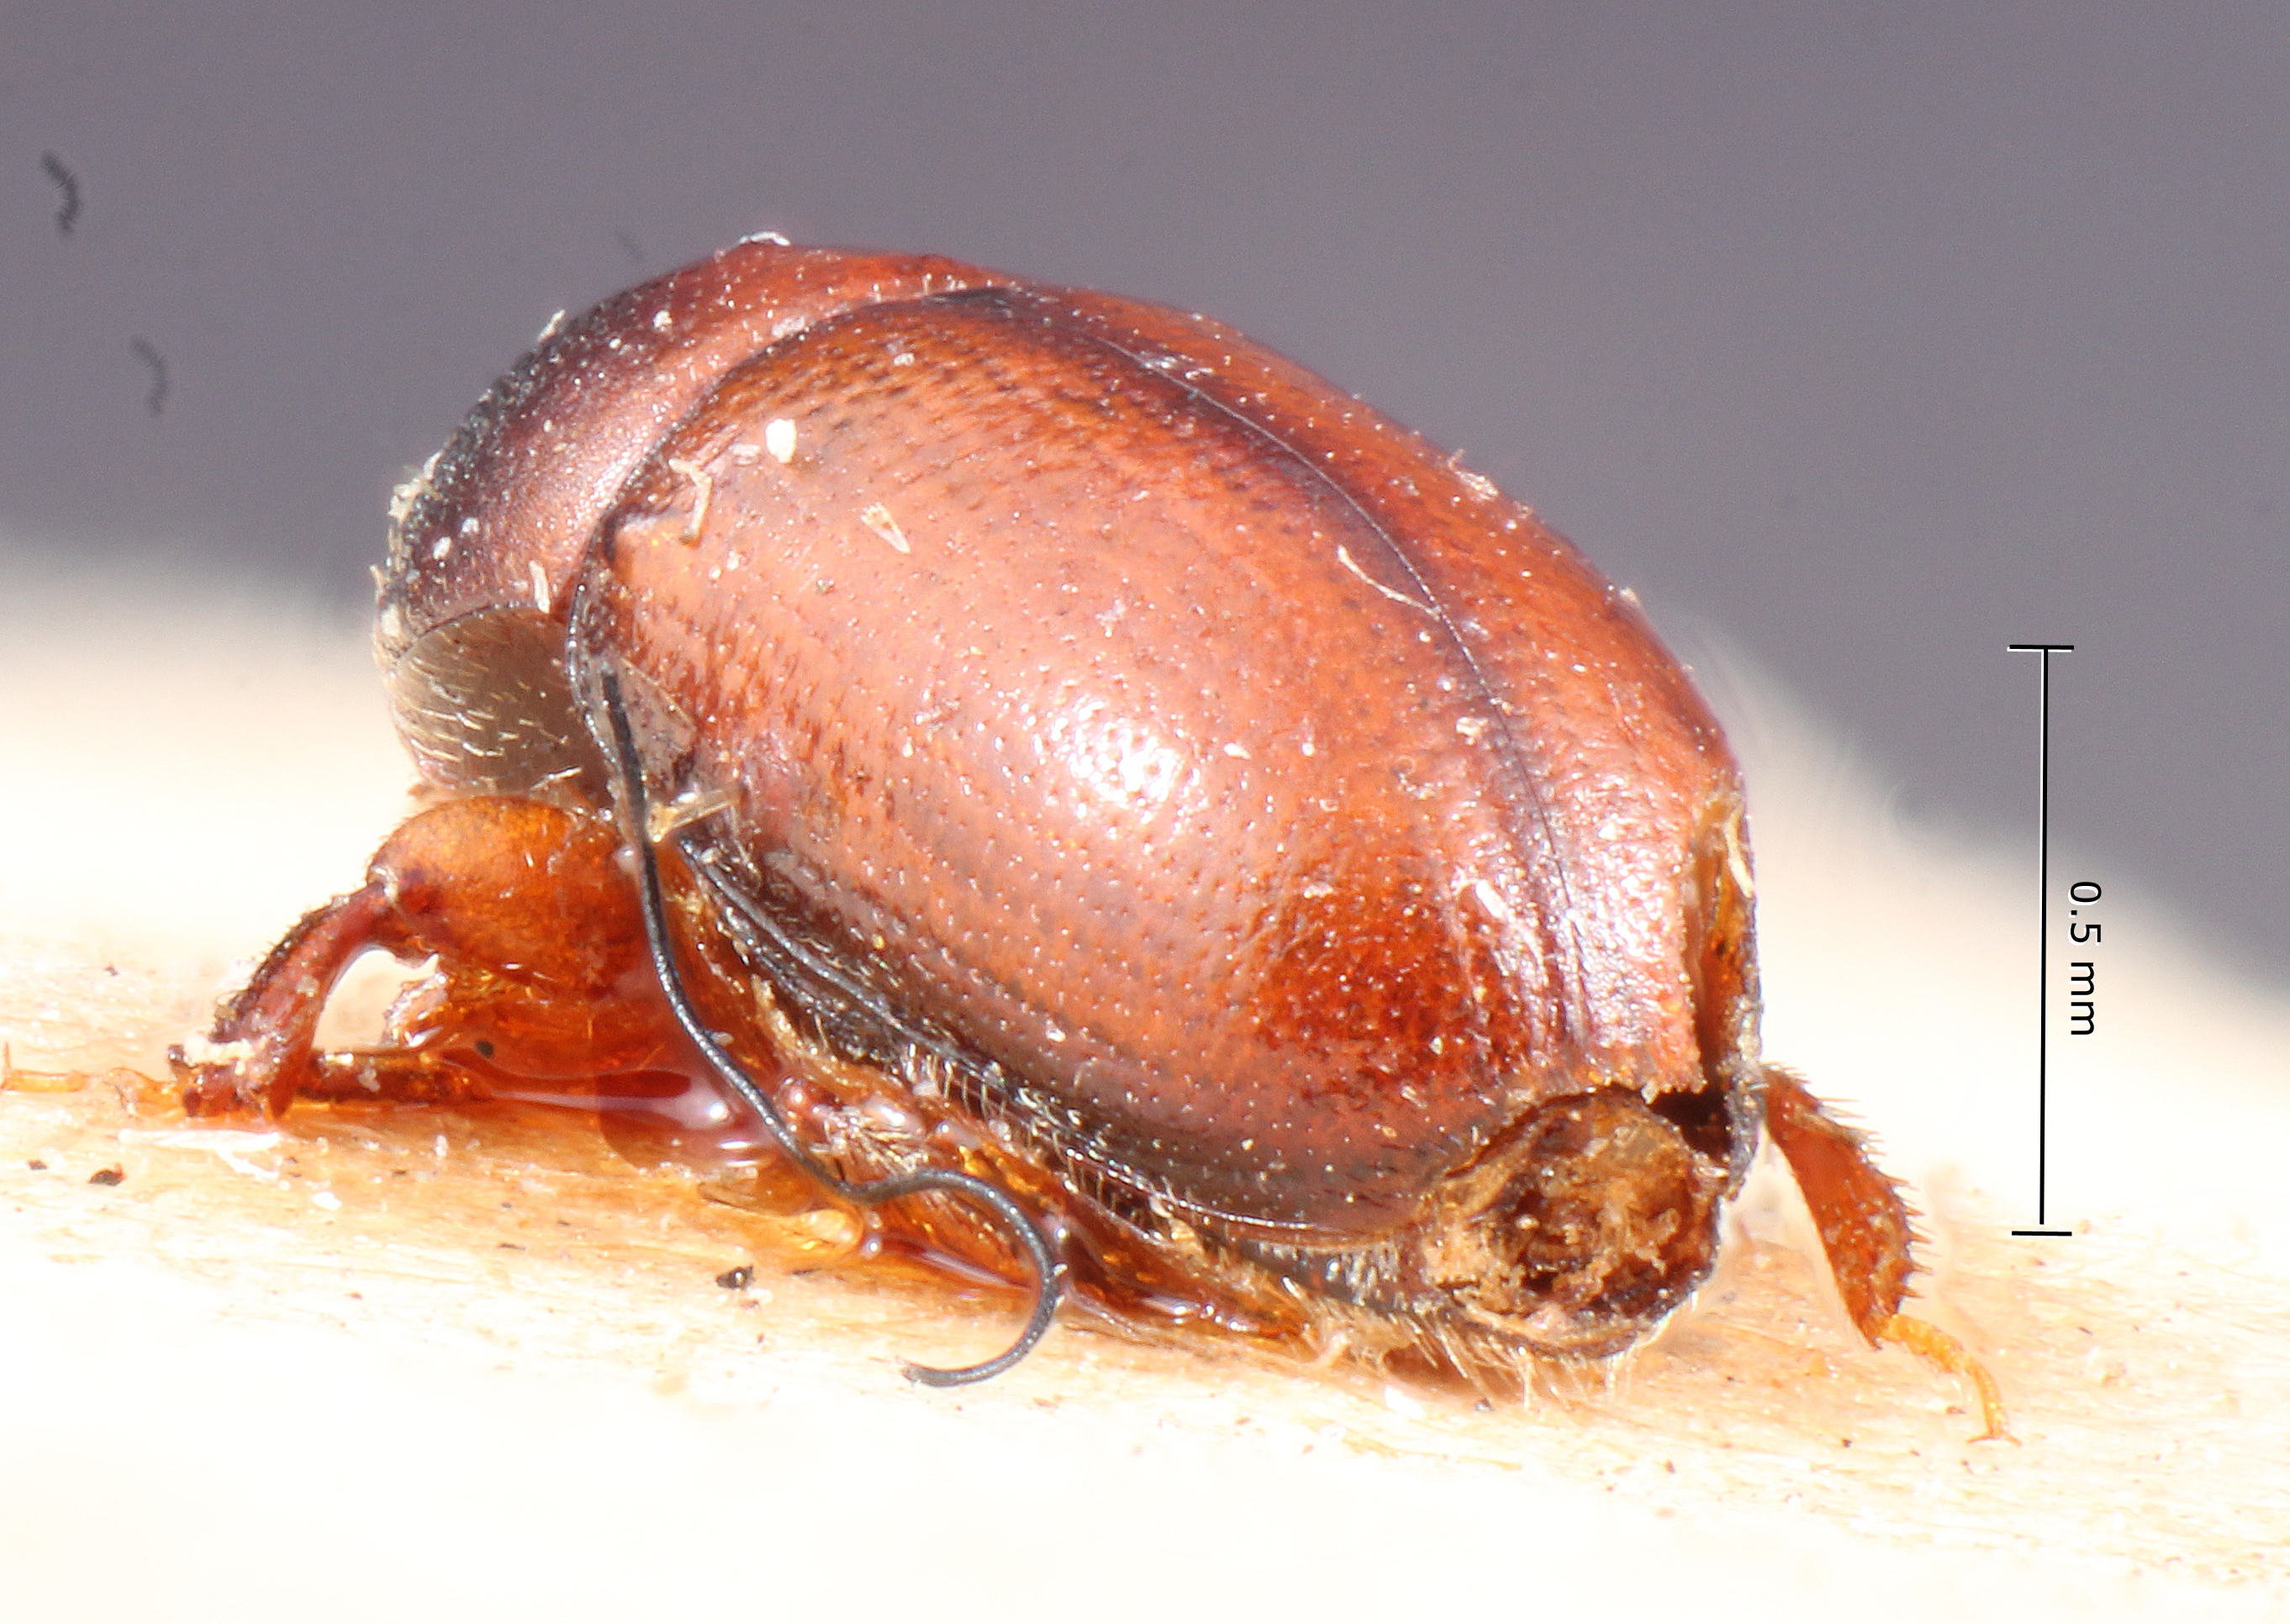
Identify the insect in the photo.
Scolytodes rugulosus
